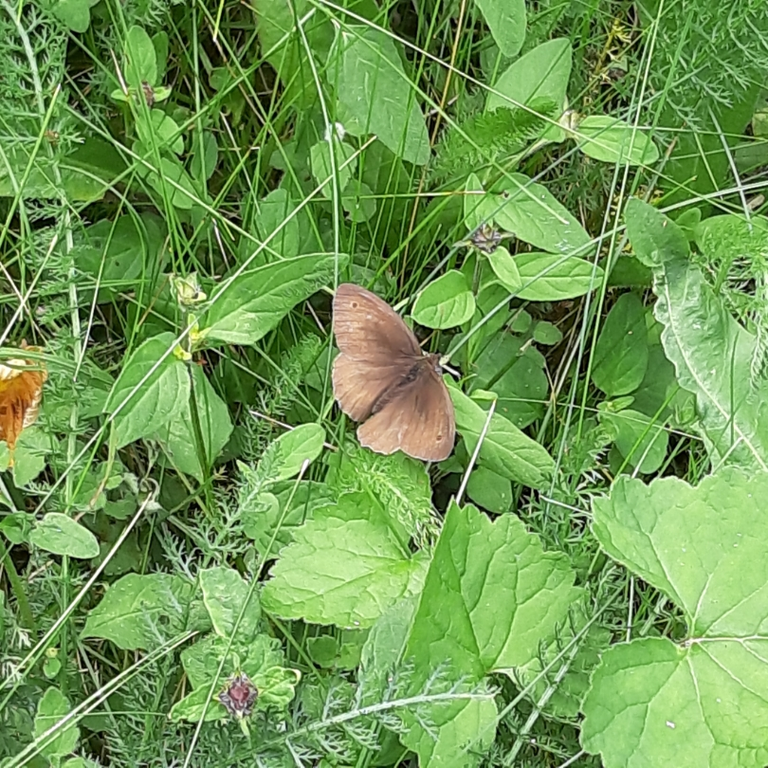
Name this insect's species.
Maniola jurtina
